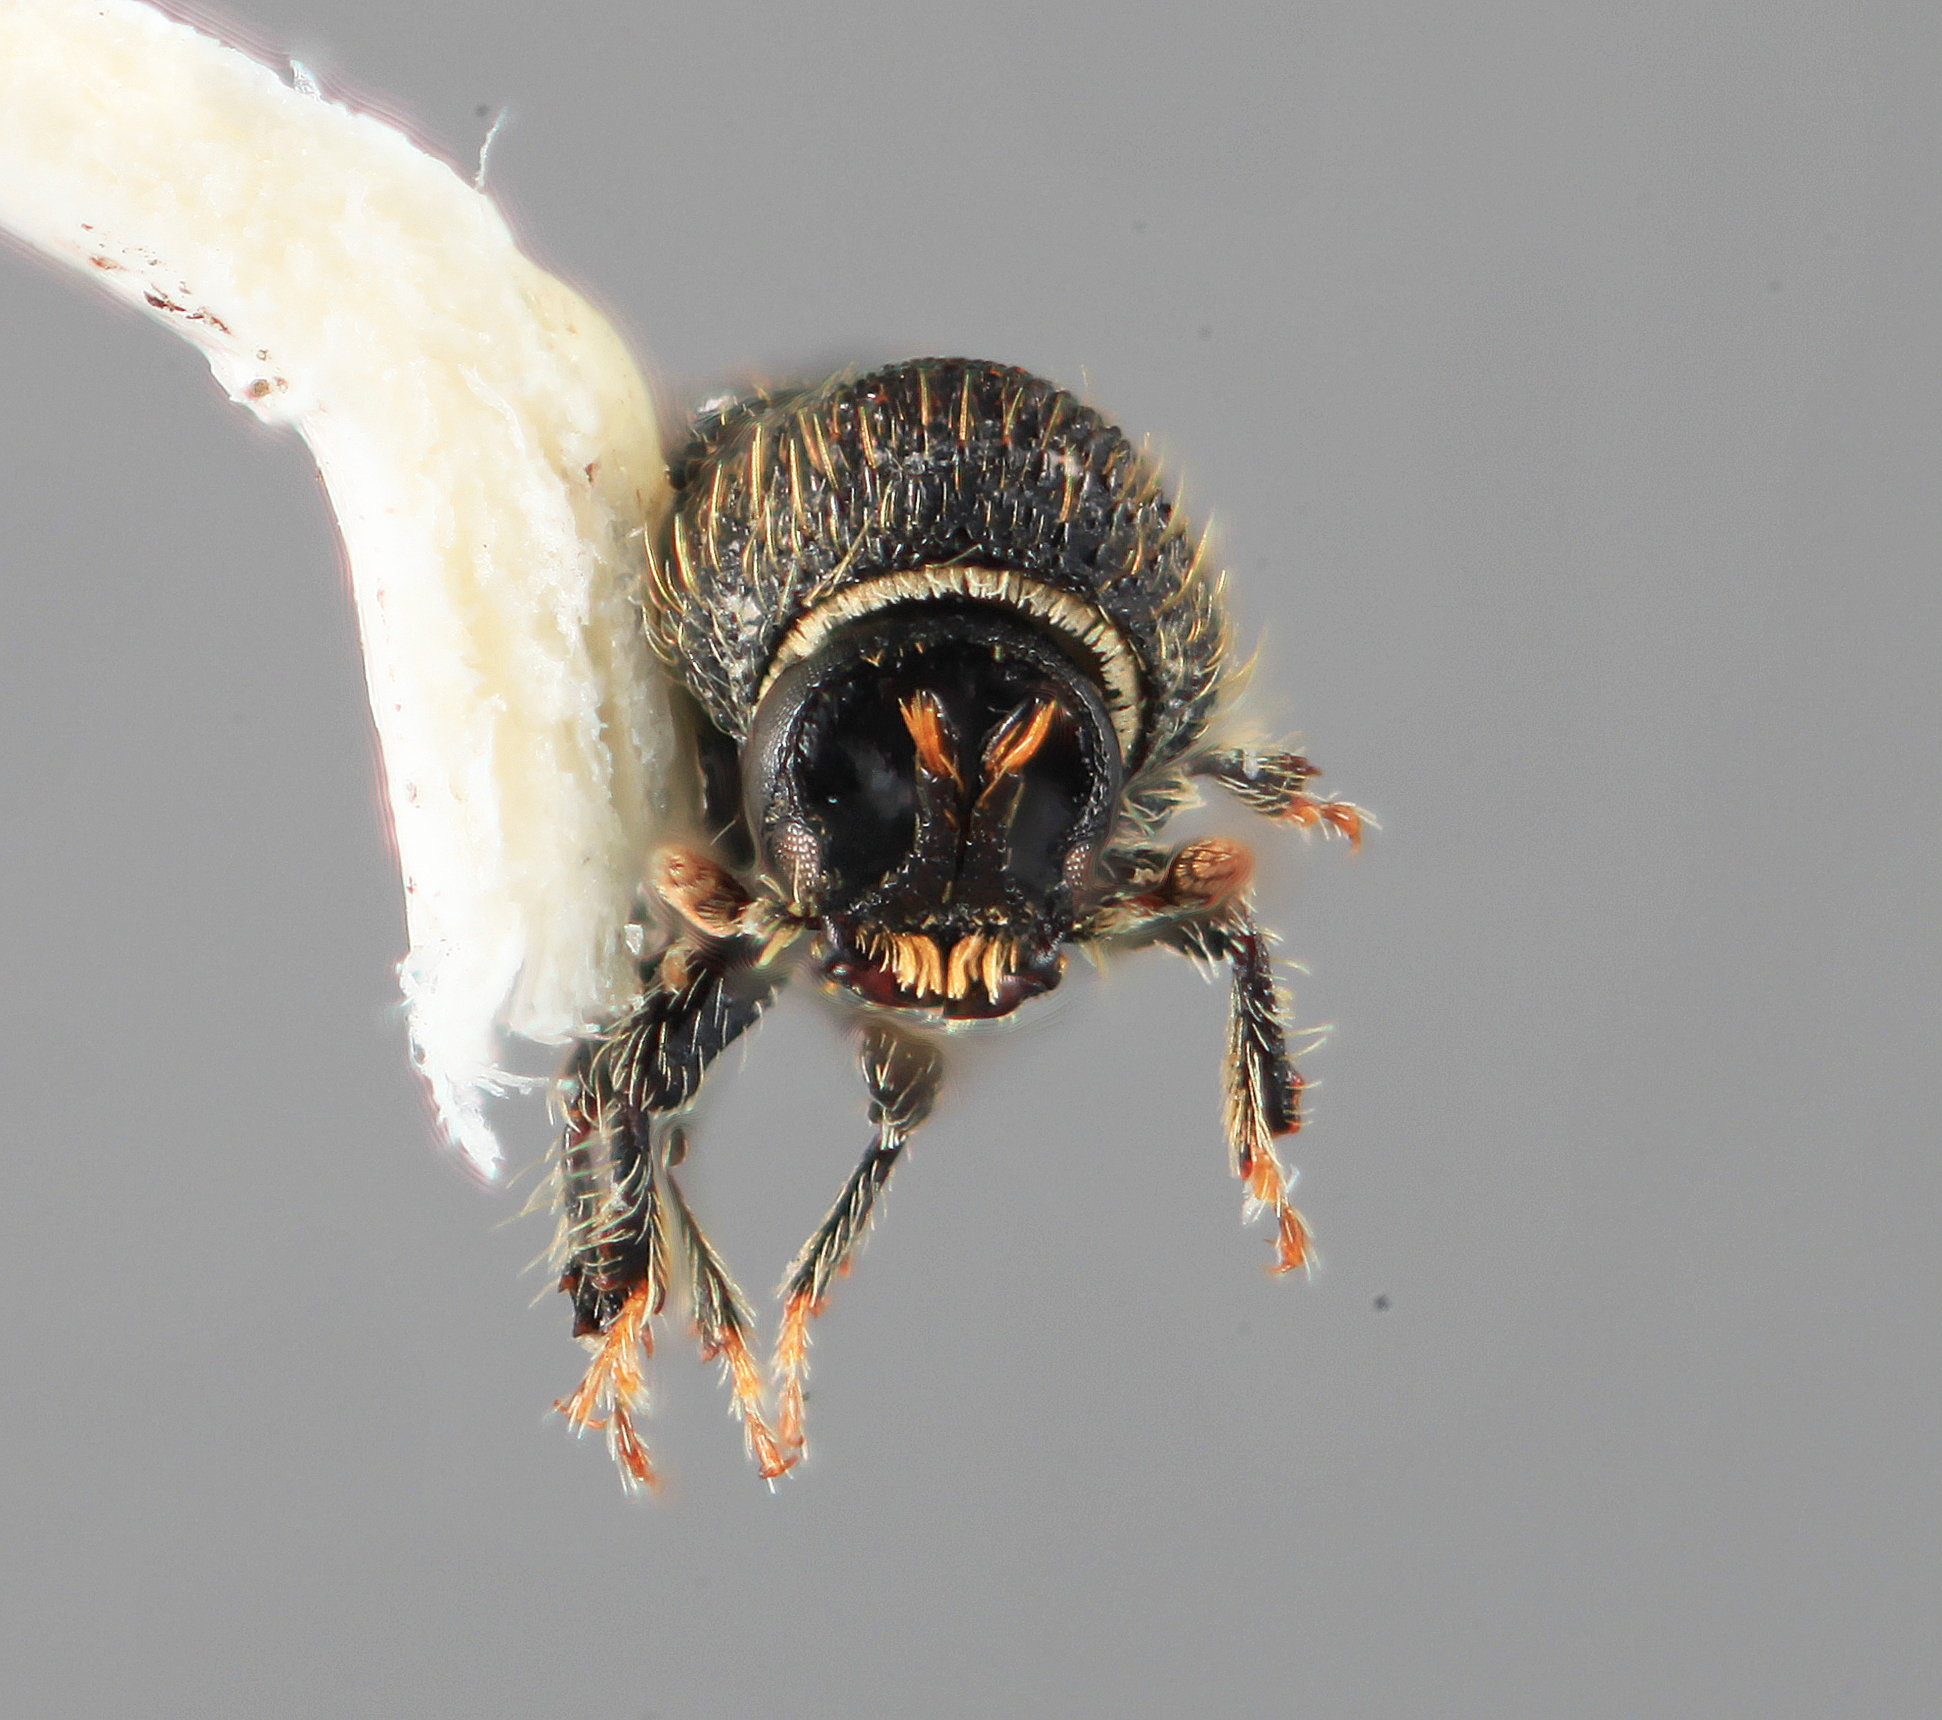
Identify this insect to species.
Cactopinus nasutus
